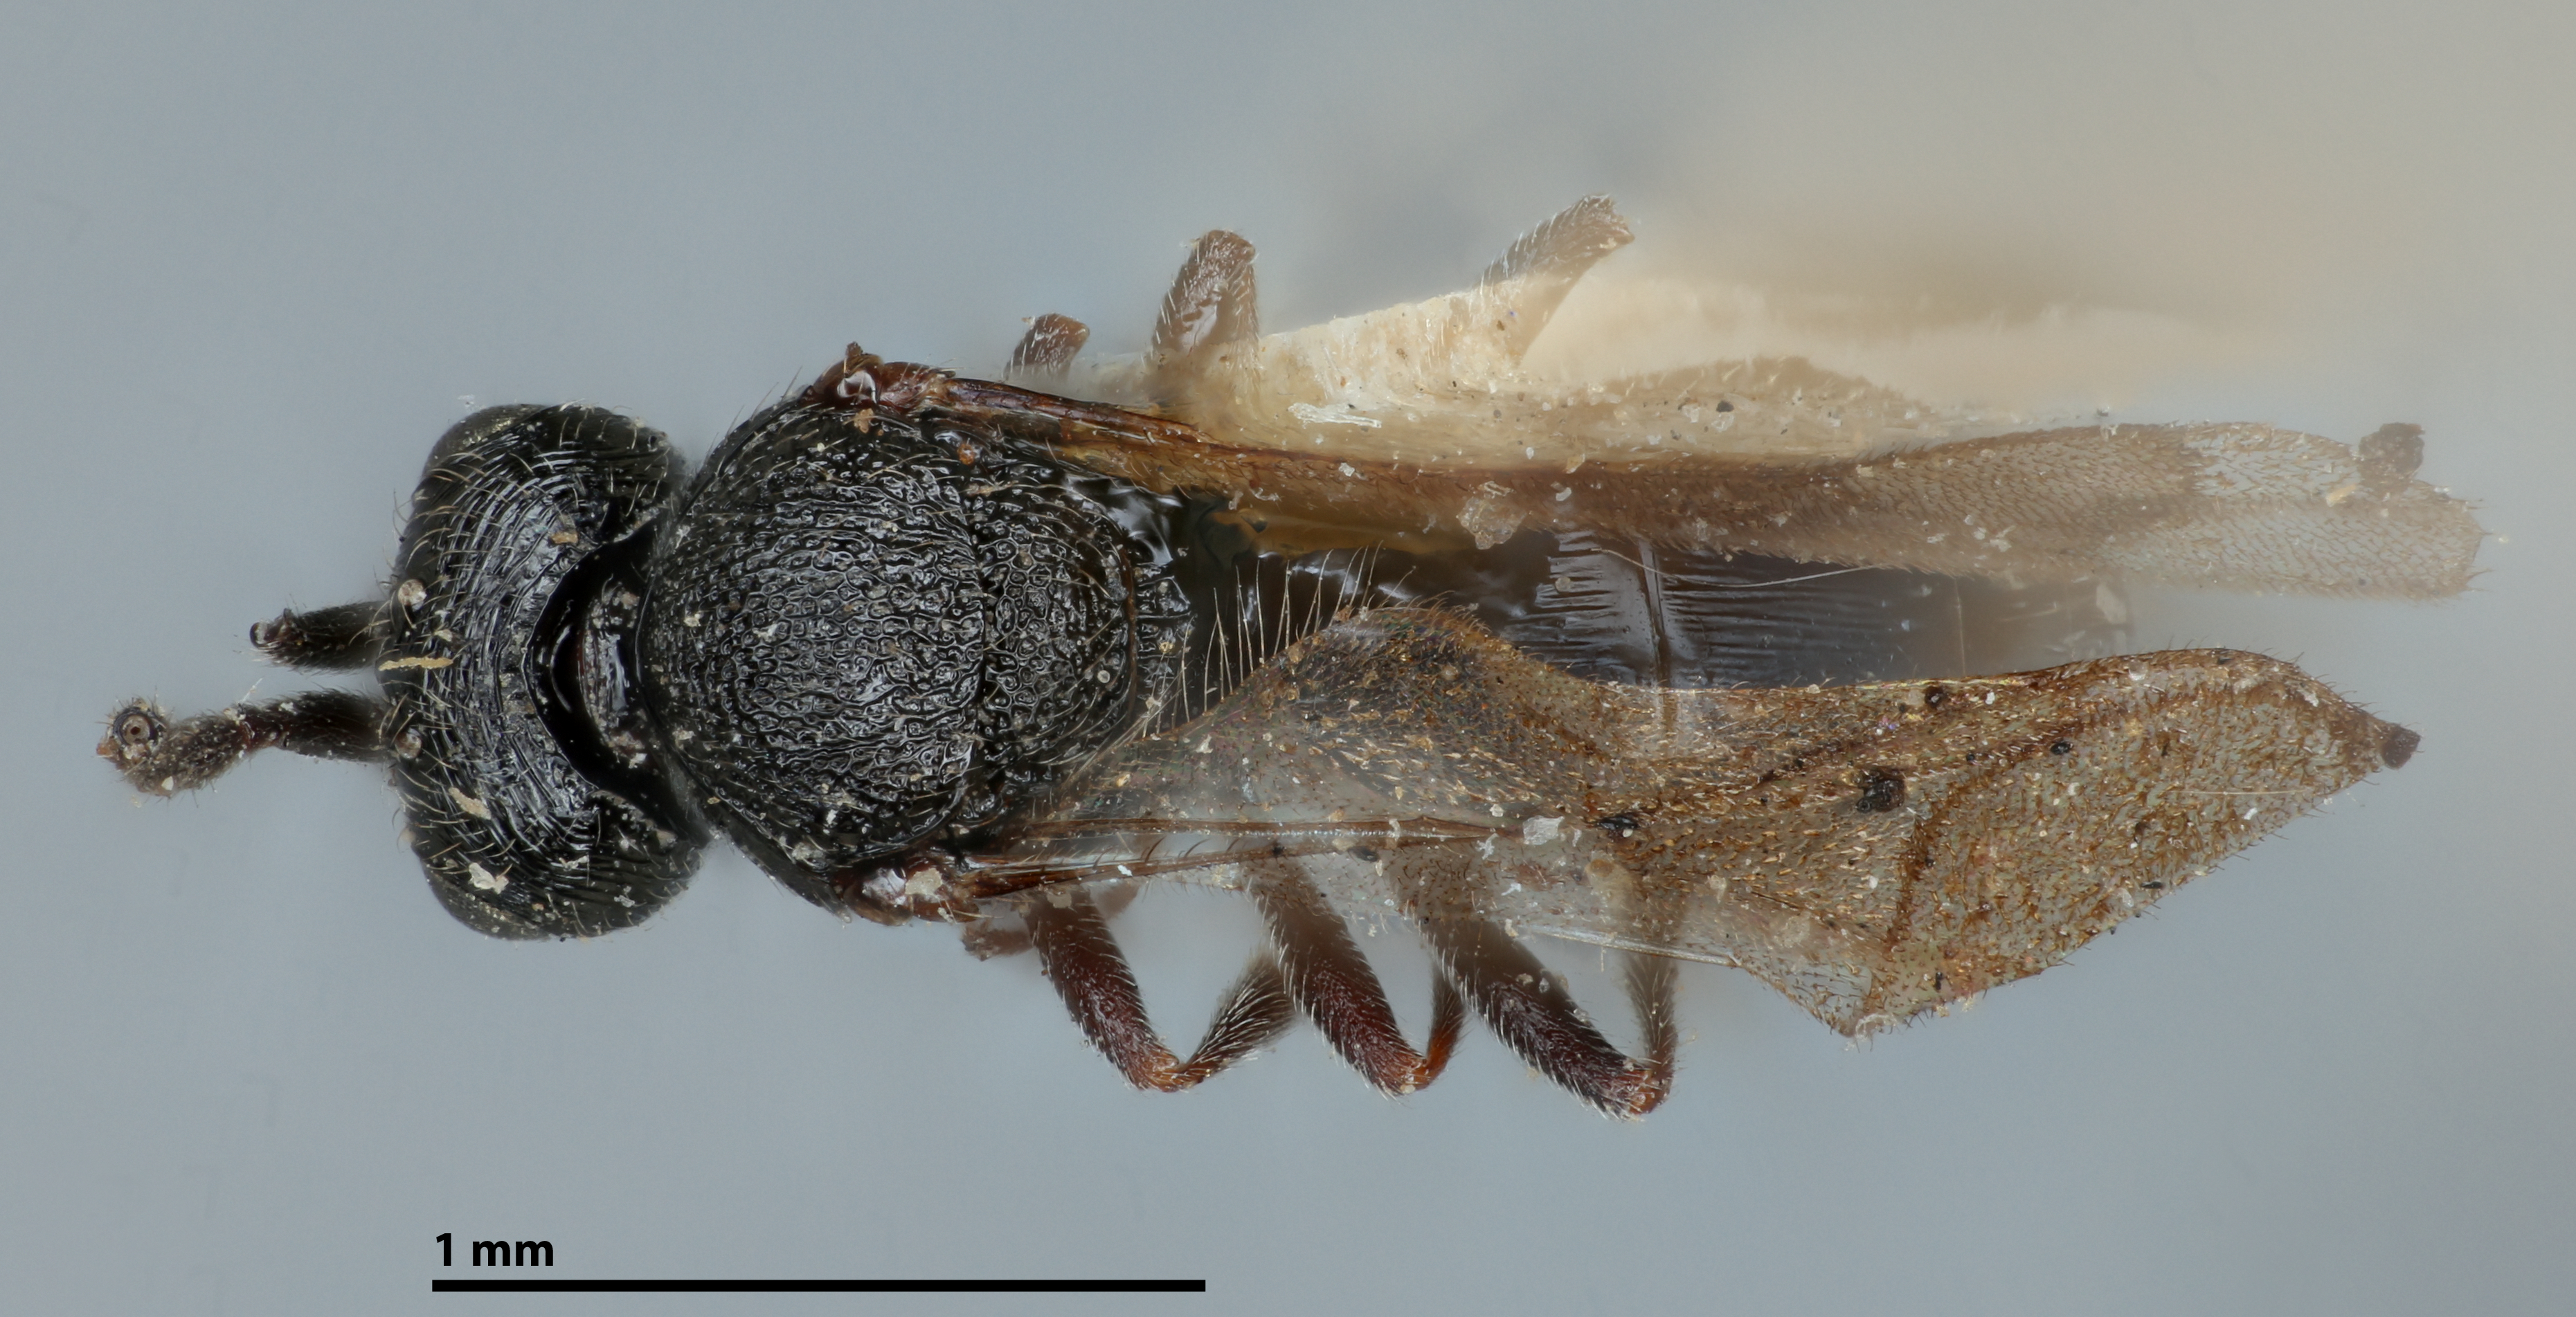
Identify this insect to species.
Prosacantha nigripes
